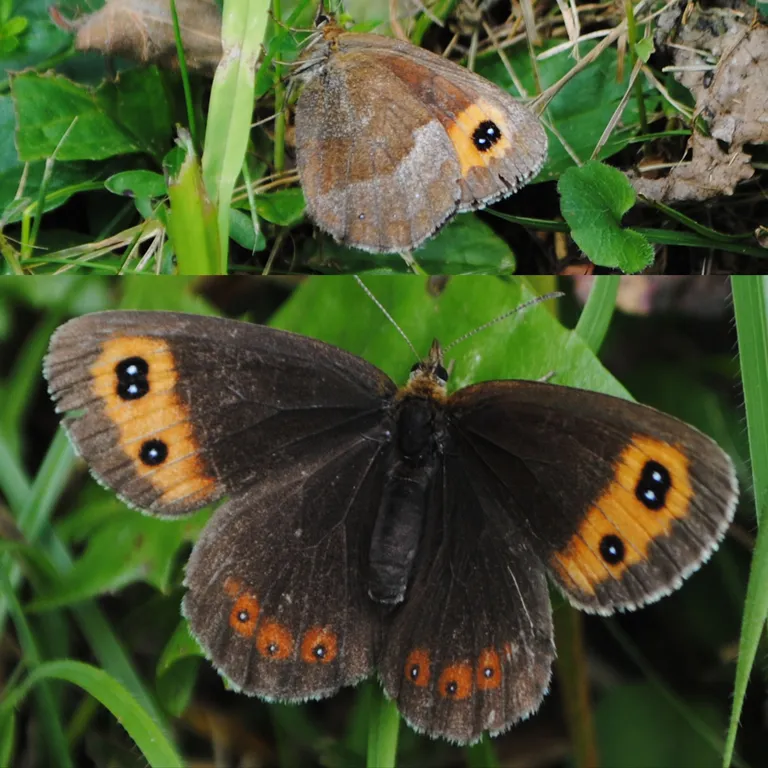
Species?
Erebia aethiops
